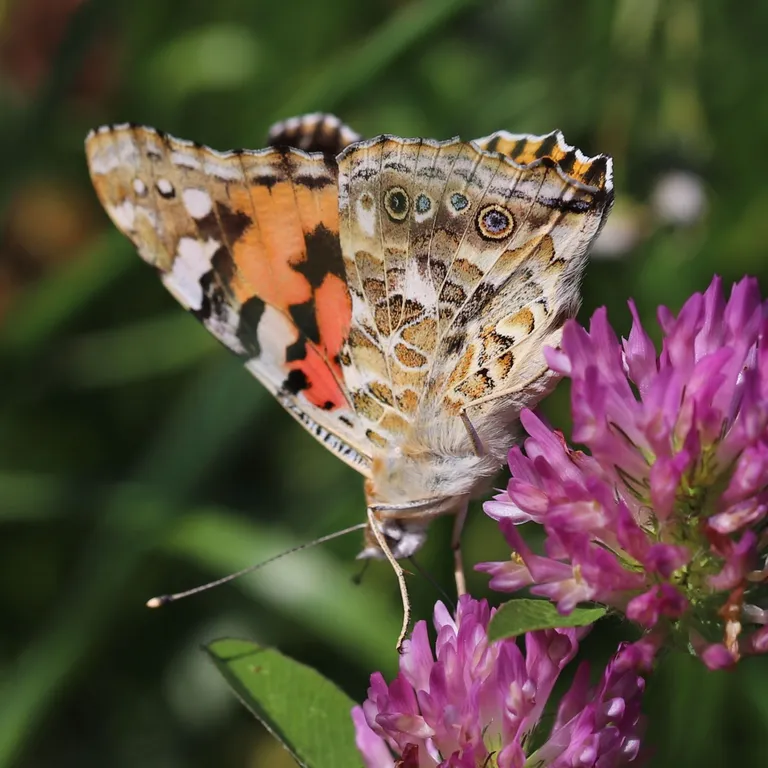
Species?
Vanessa cardui
